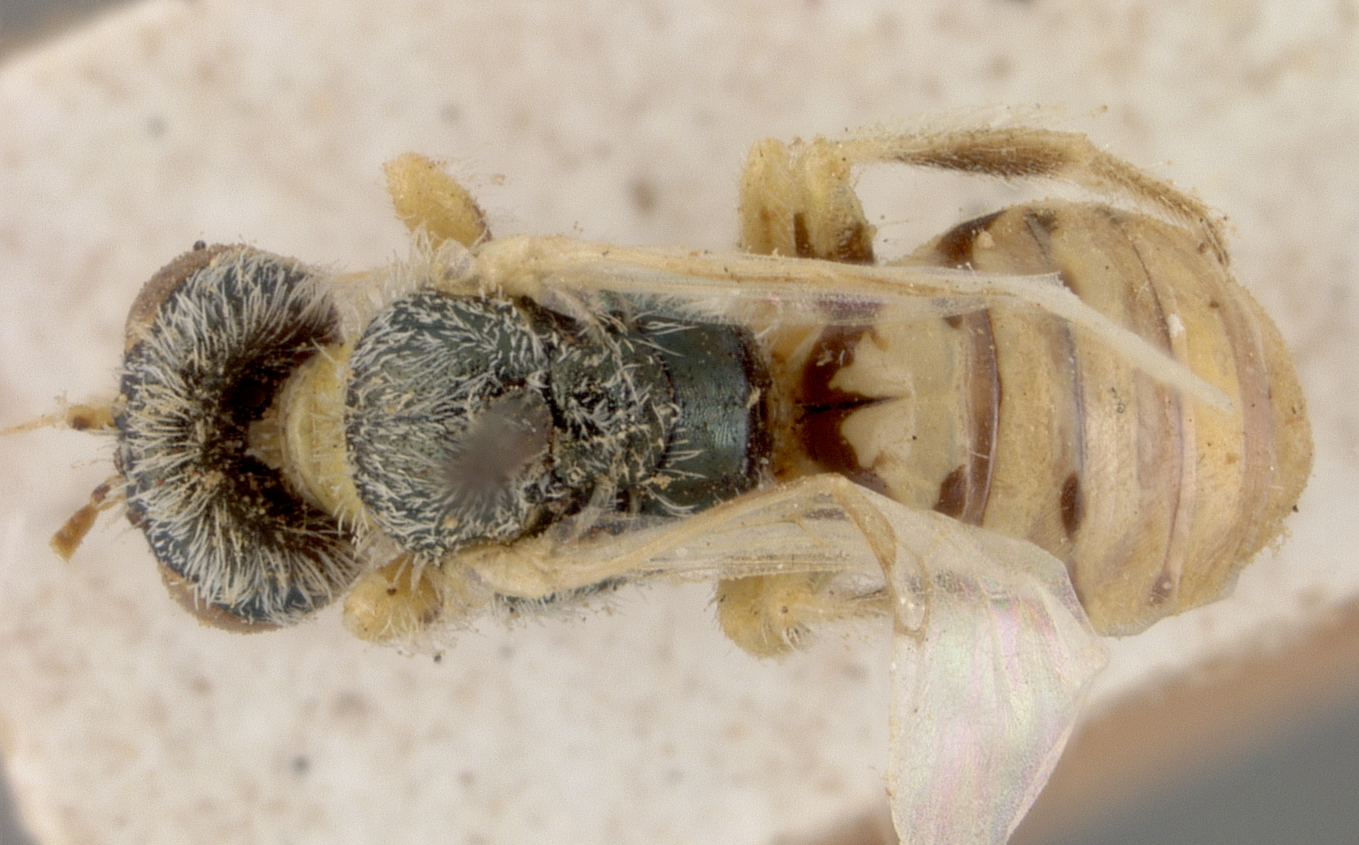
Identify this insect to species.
Perdita bridwelli
